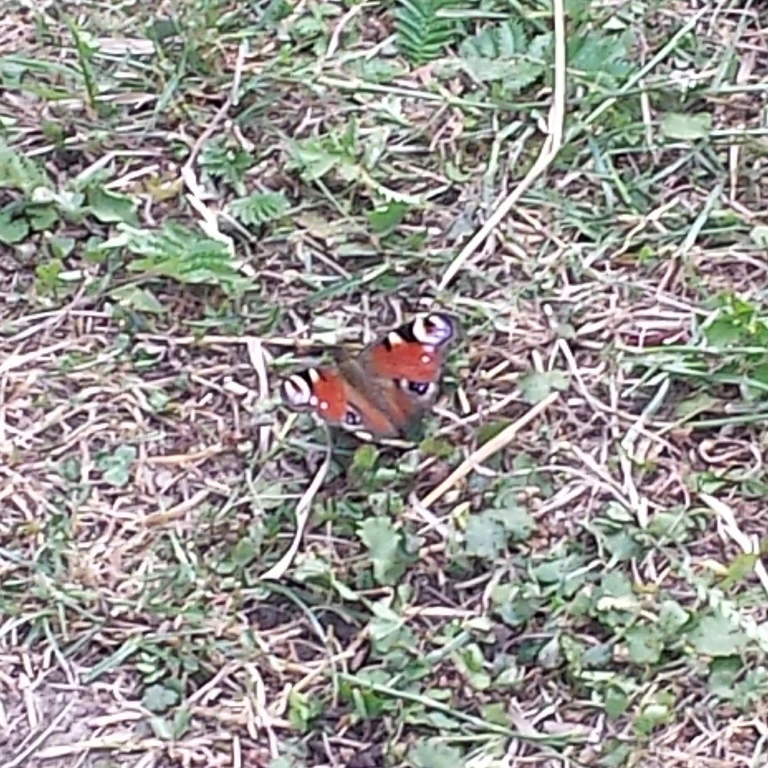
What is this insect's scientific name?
Aglais io
